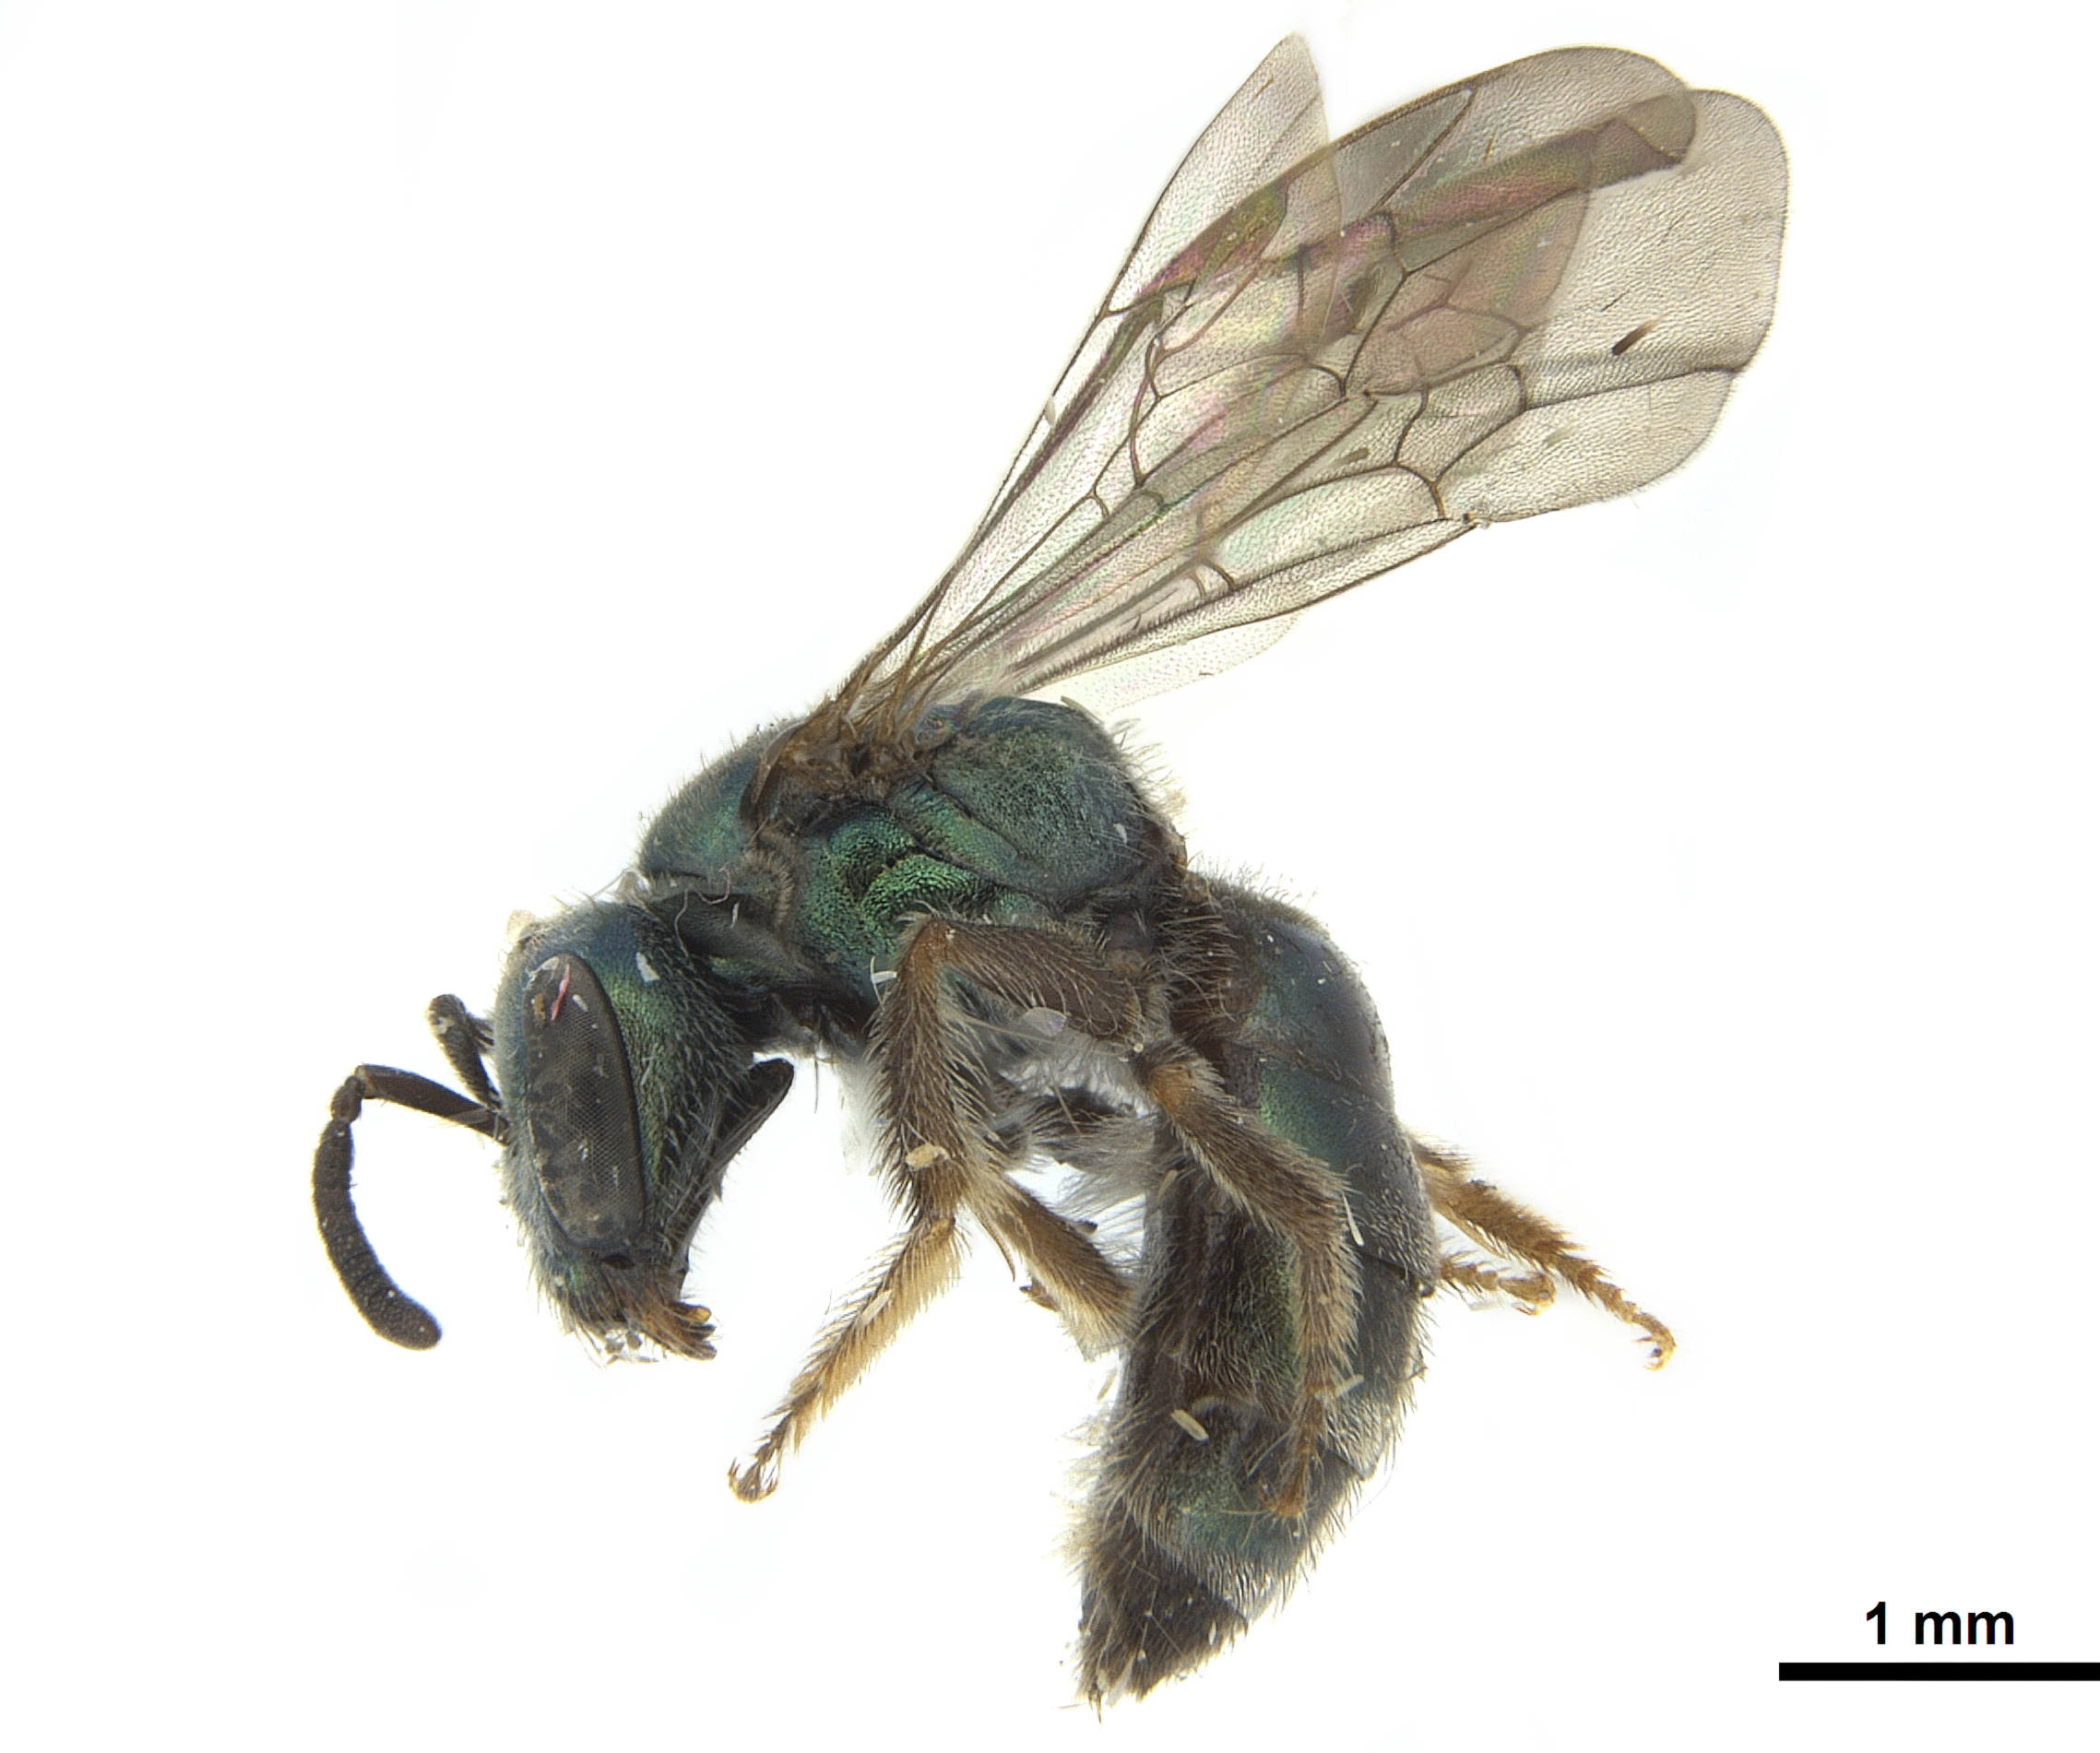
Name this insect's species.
Pereirapis semiaurata
